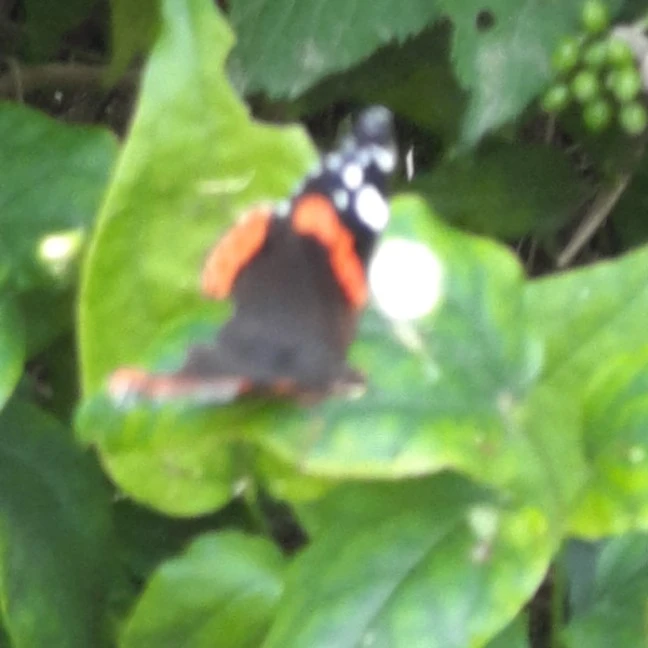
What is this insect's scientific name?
Vanessa atalanta
